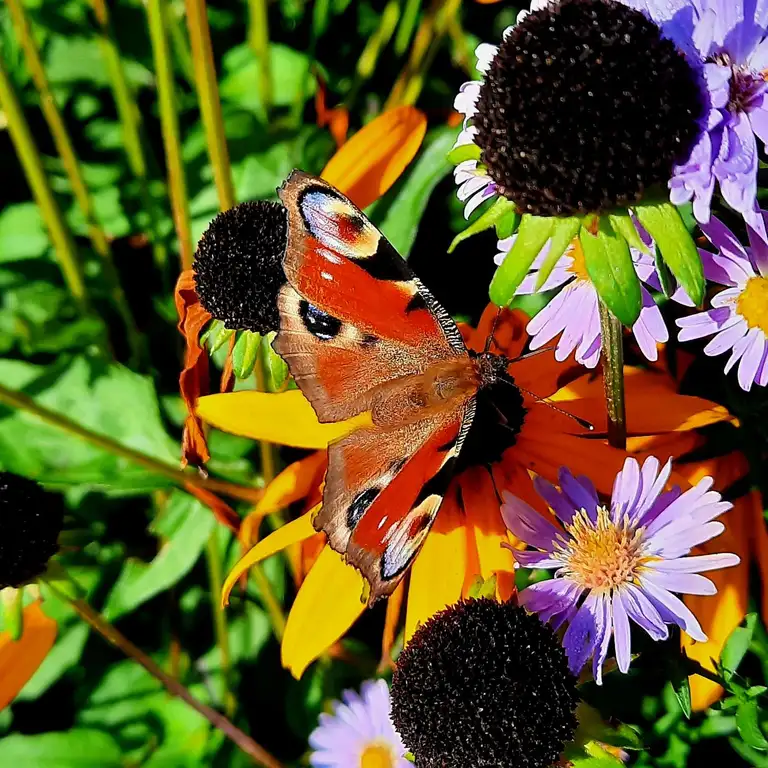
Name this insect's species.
Aglais io
